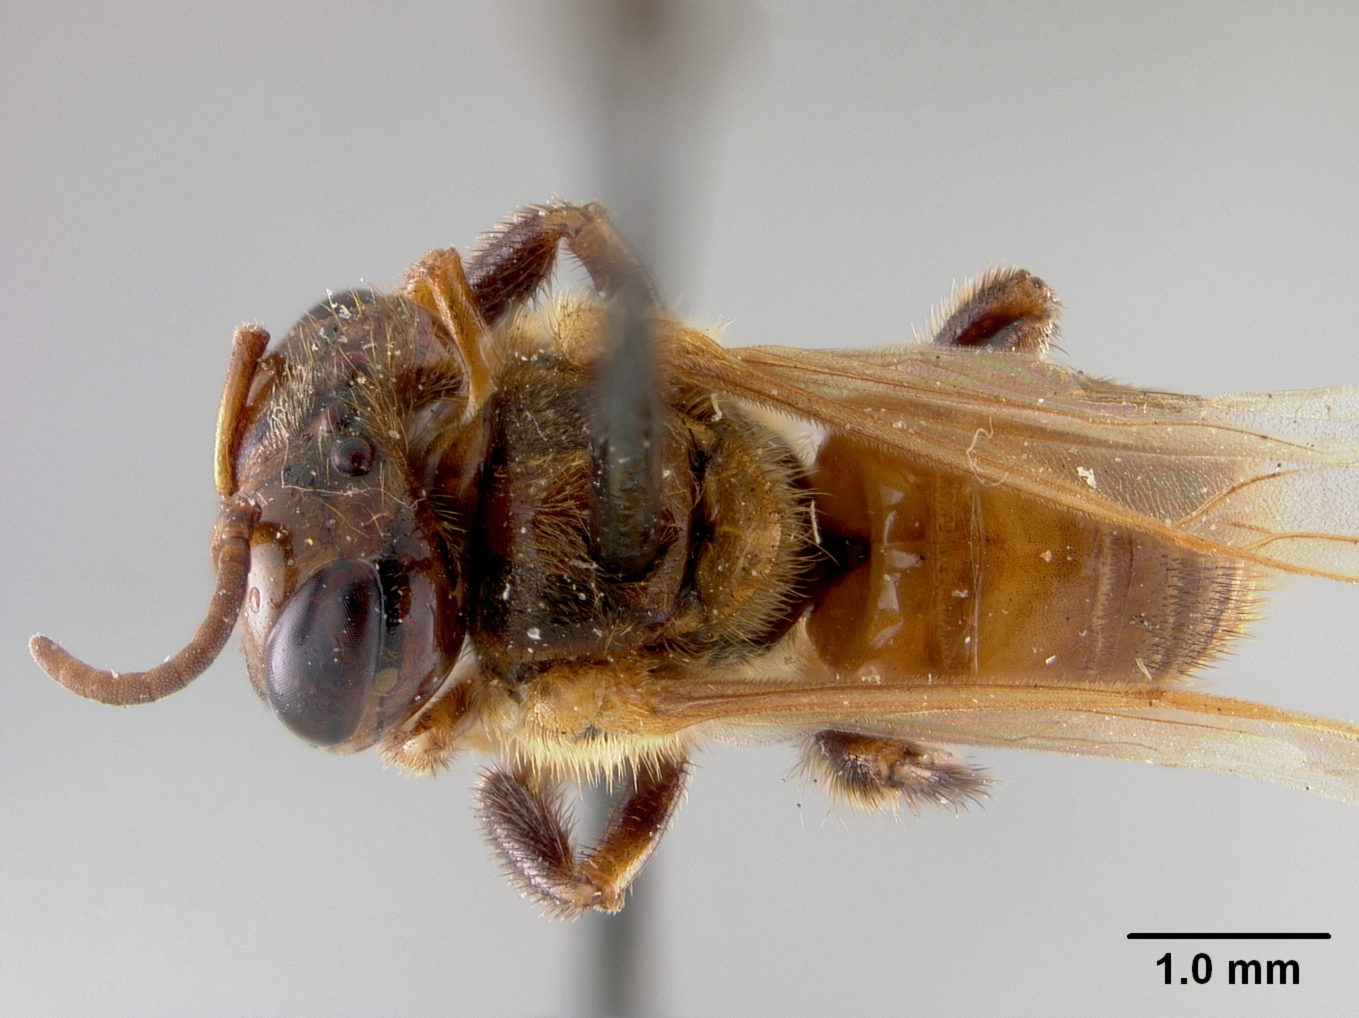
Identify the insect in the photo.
Trigona salvatoris
